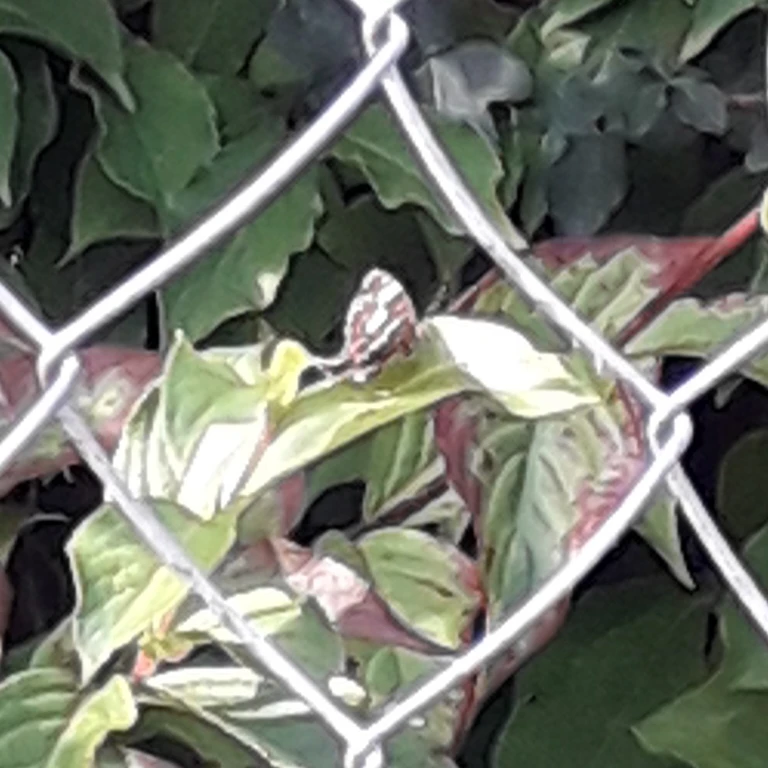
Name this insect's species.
Araschnia levana
